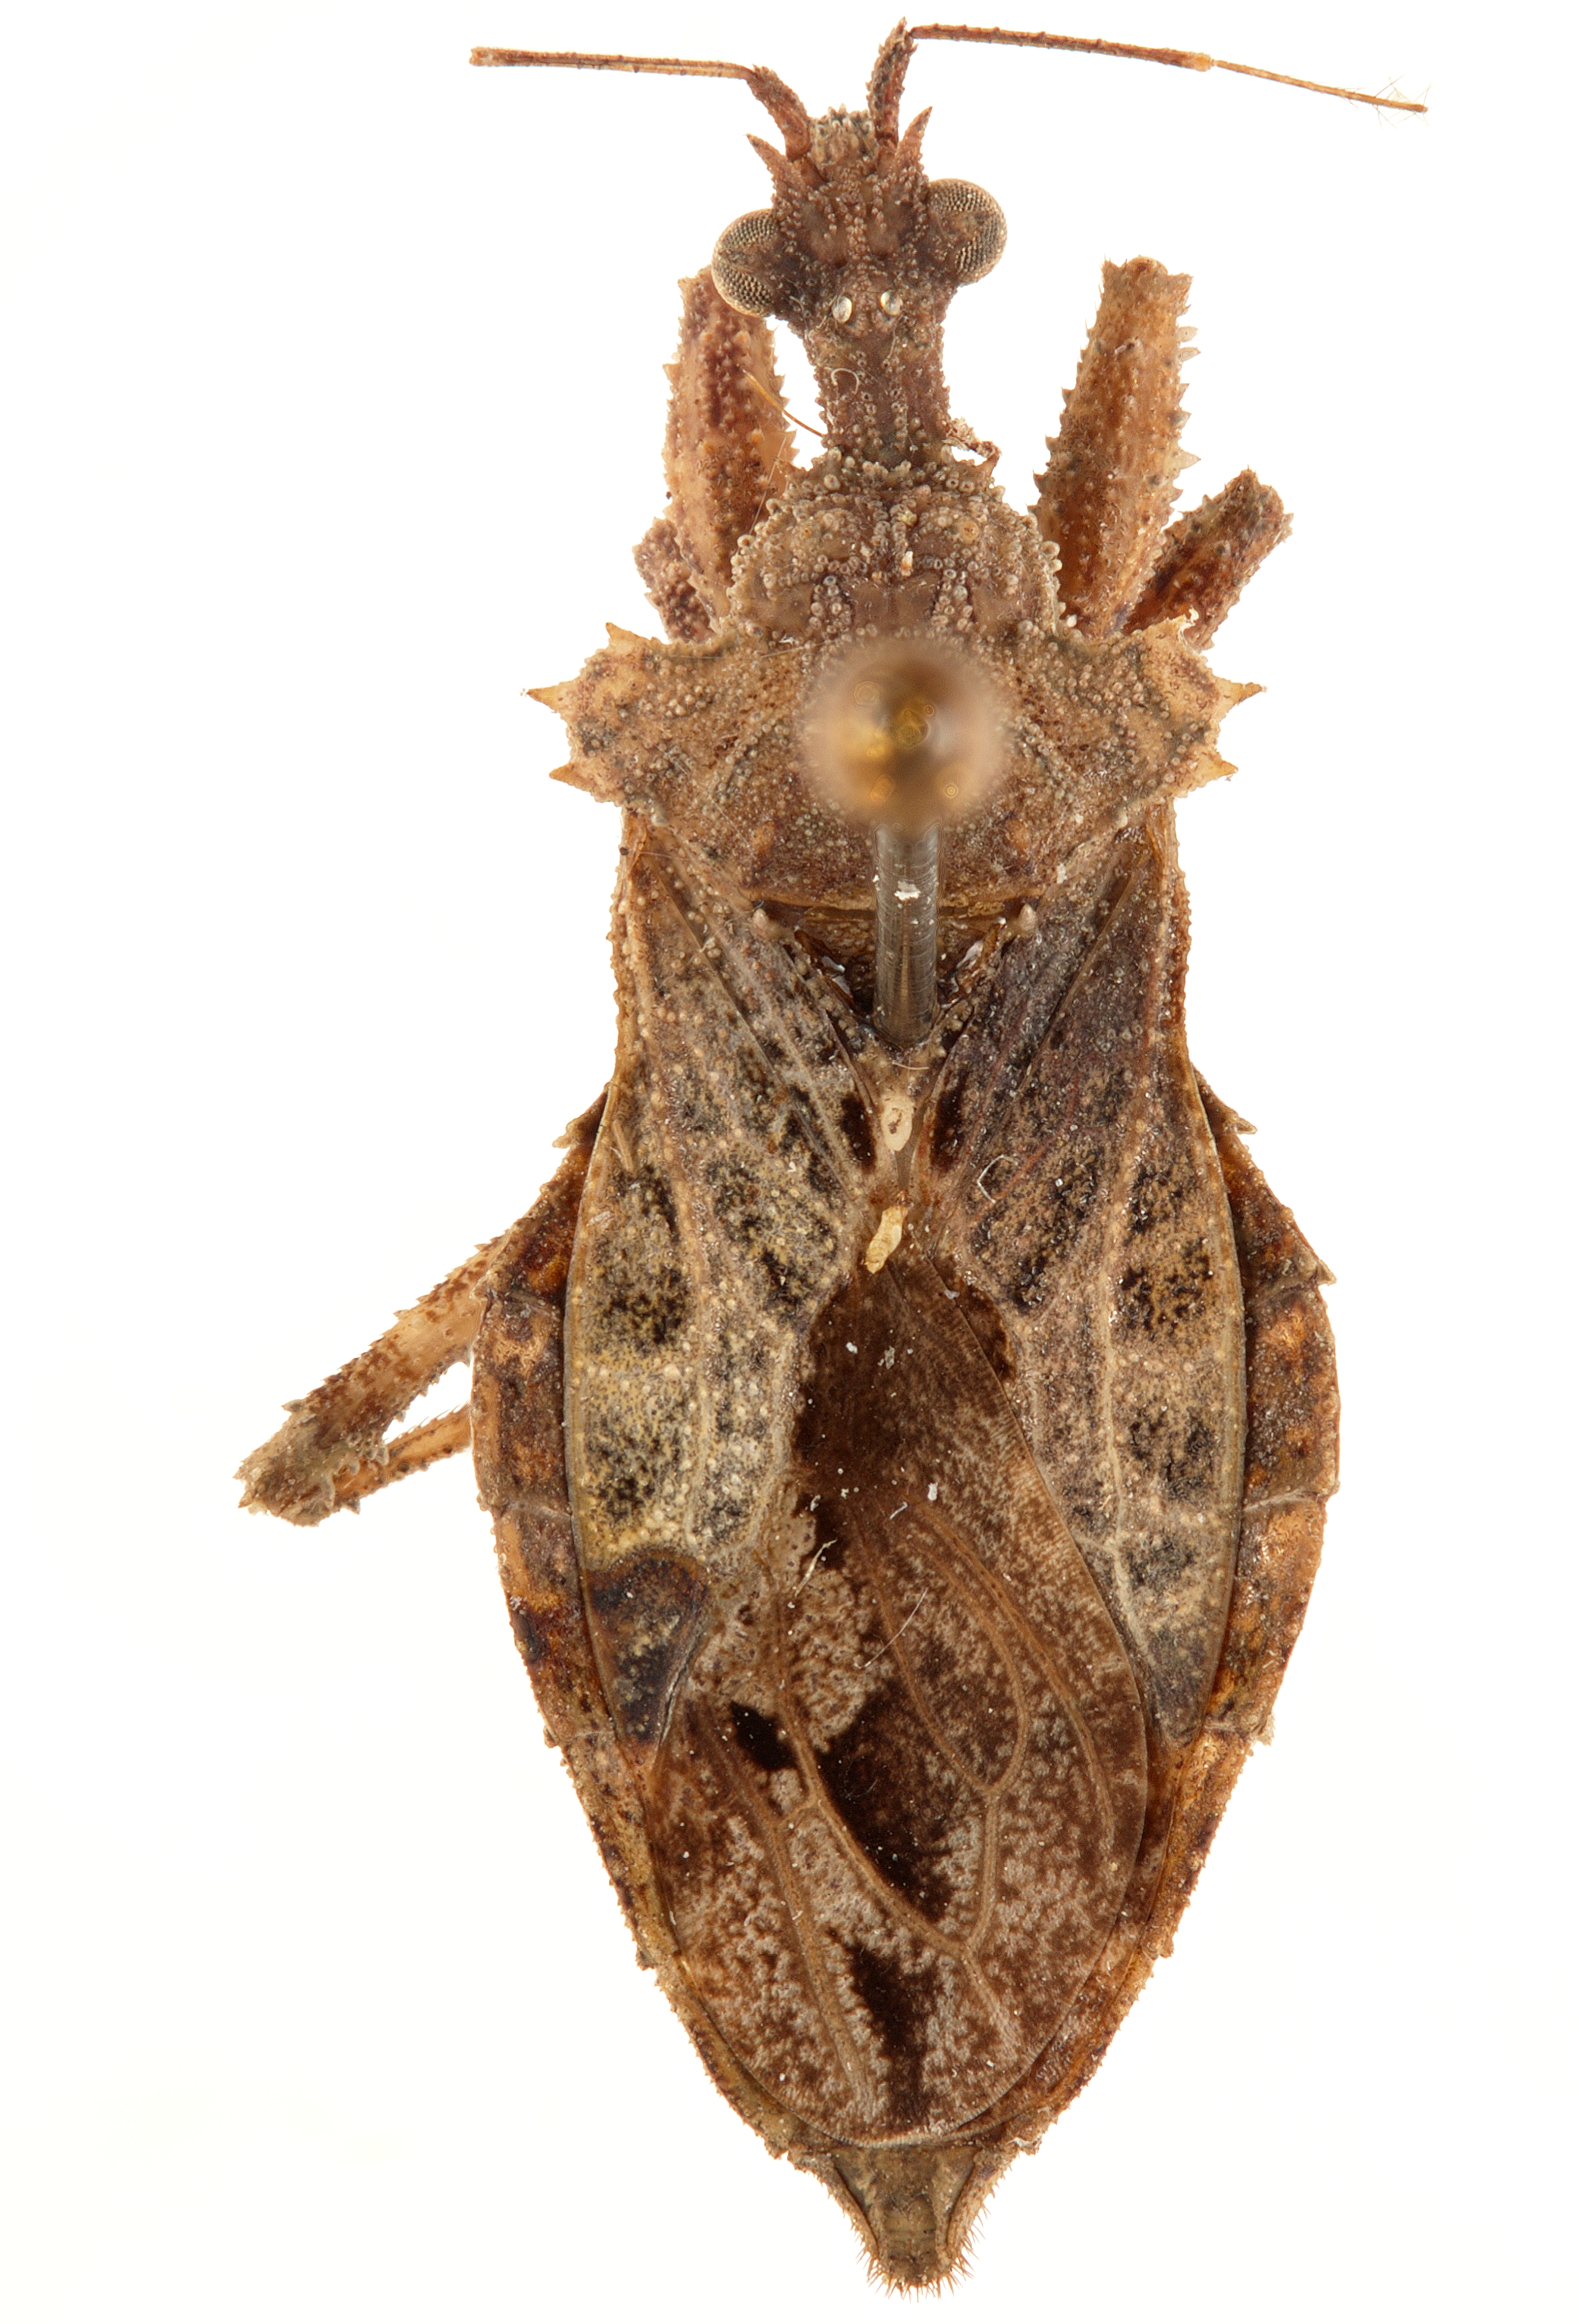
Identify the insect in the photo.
Paracentrocnemis dearmata
